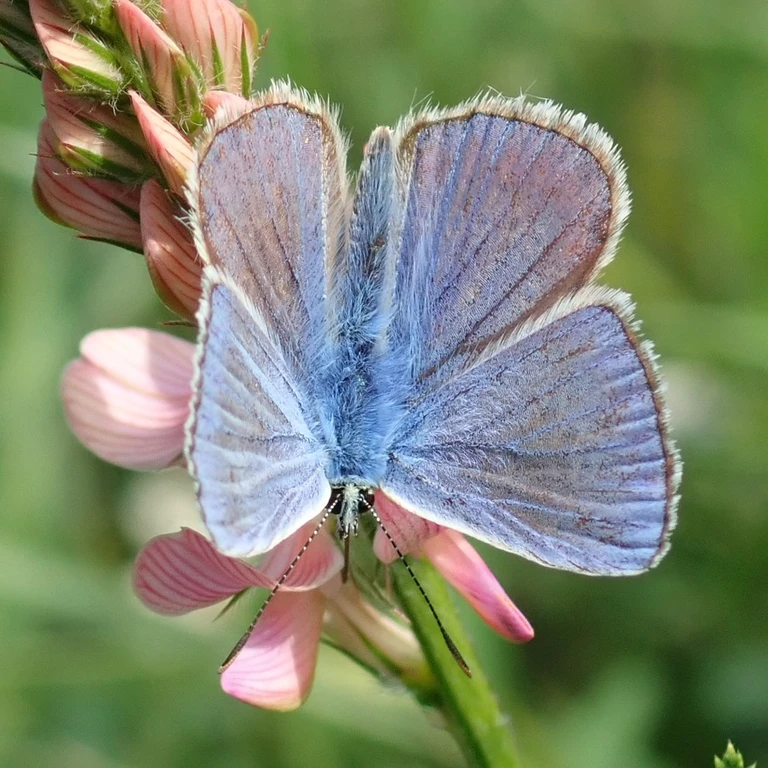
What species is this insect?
Polyommatus thersites
